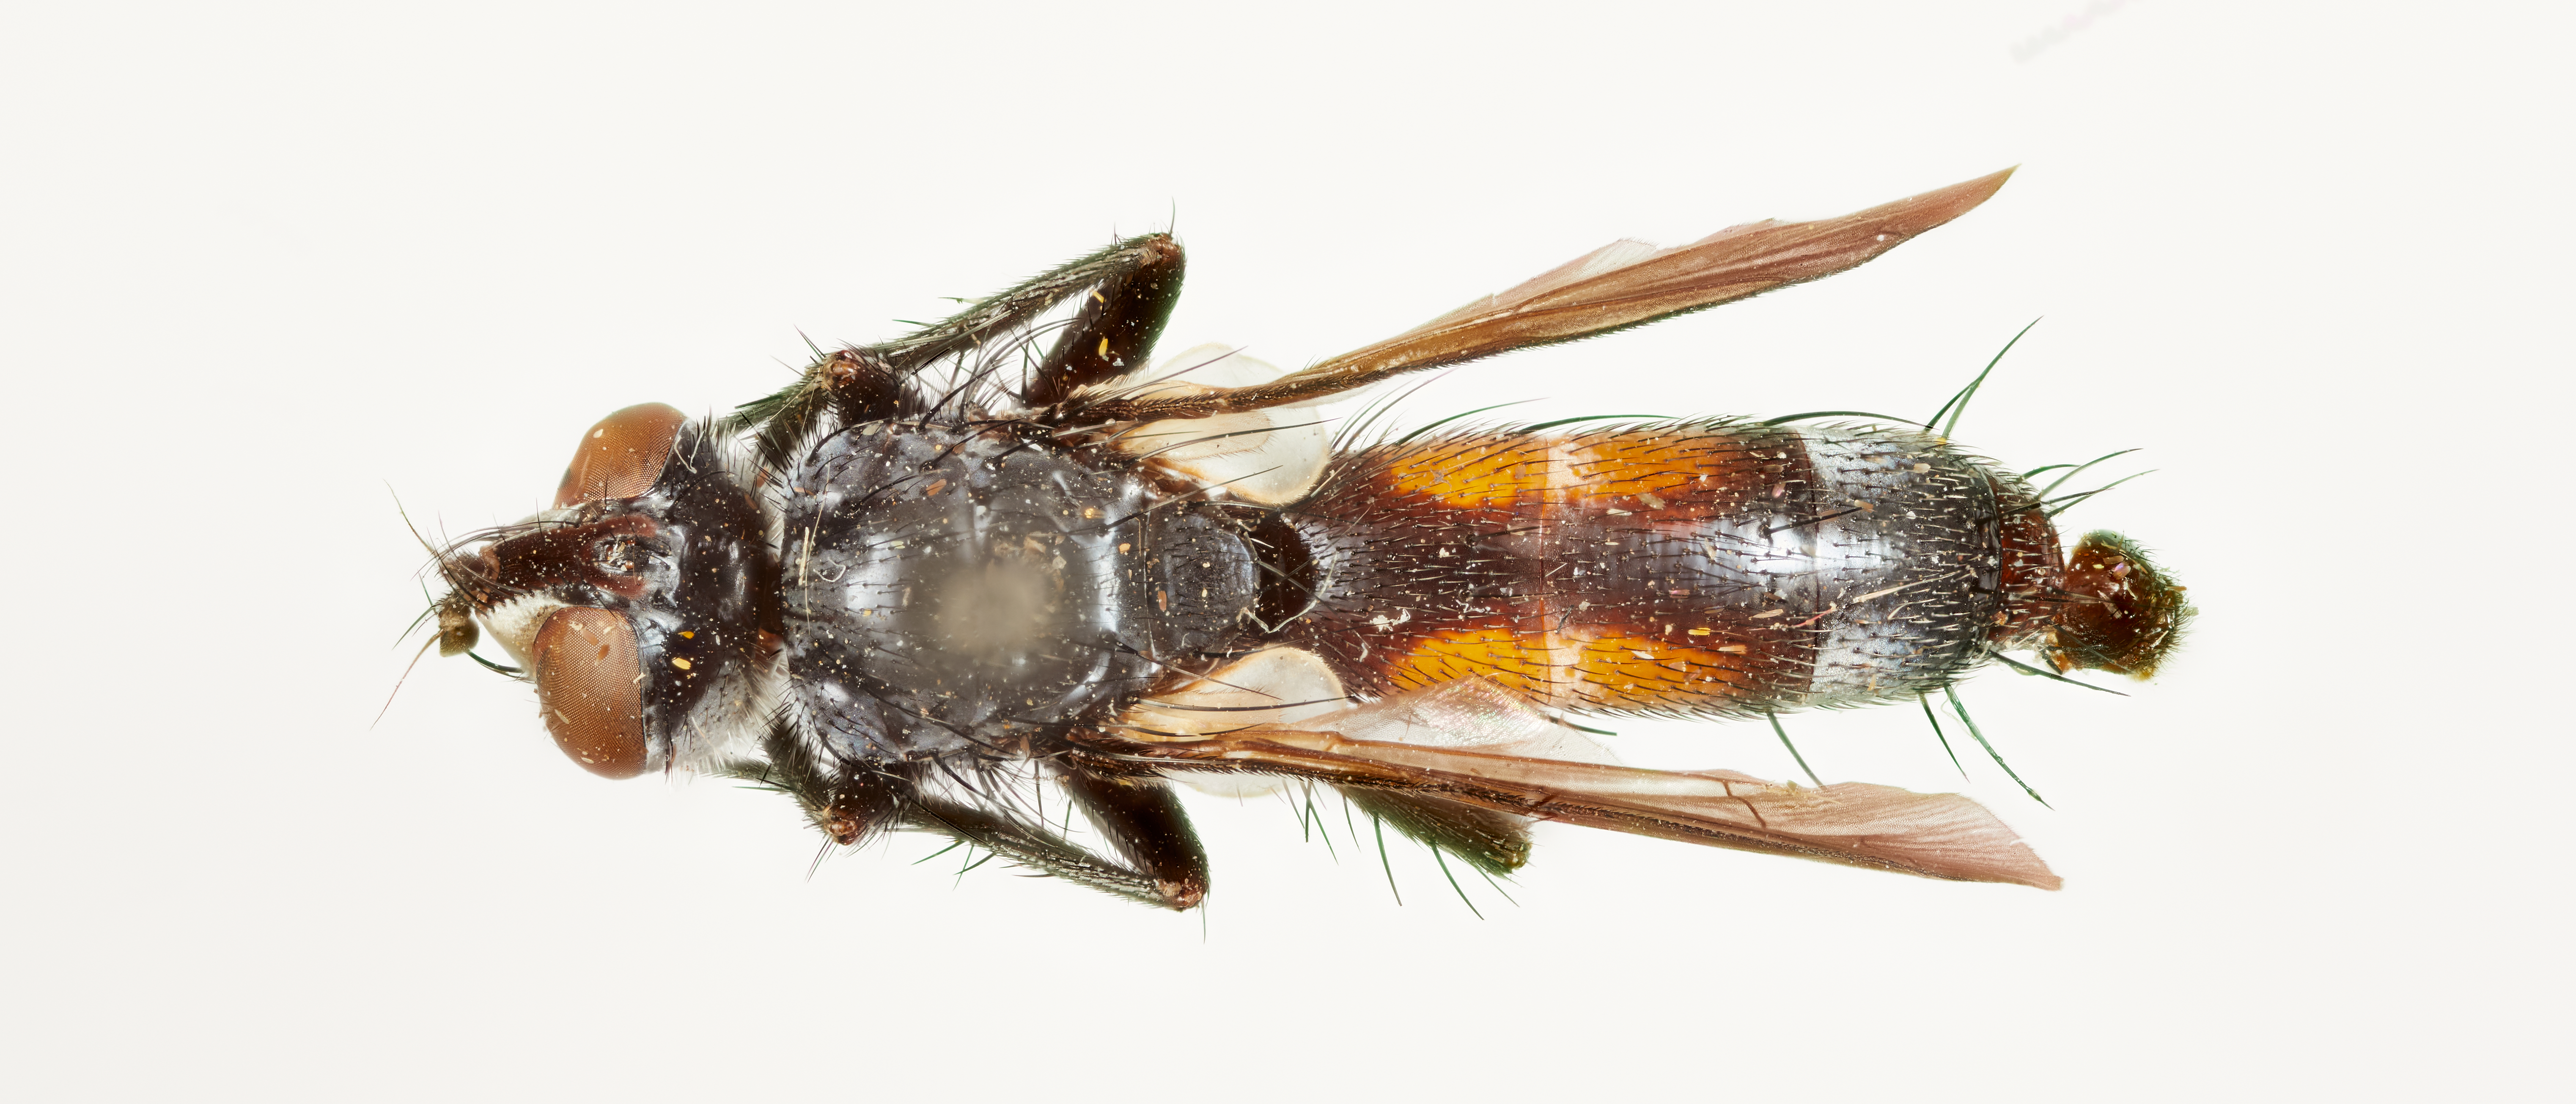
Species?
Cylindromyia uniformis
